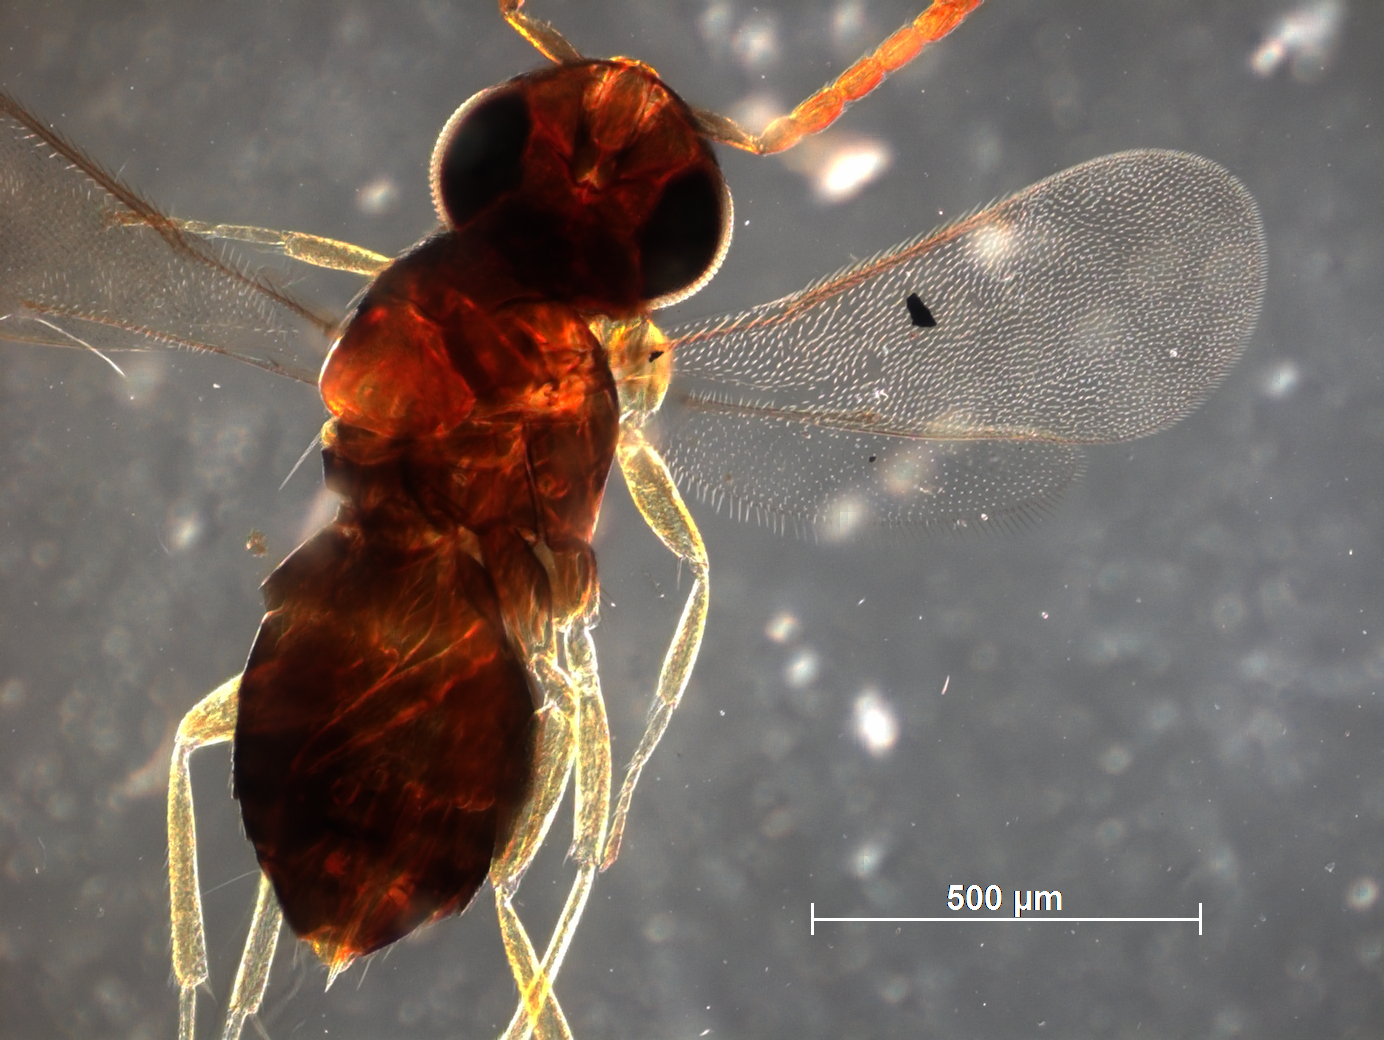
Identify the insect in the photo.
Coccophagus pulvinariae
